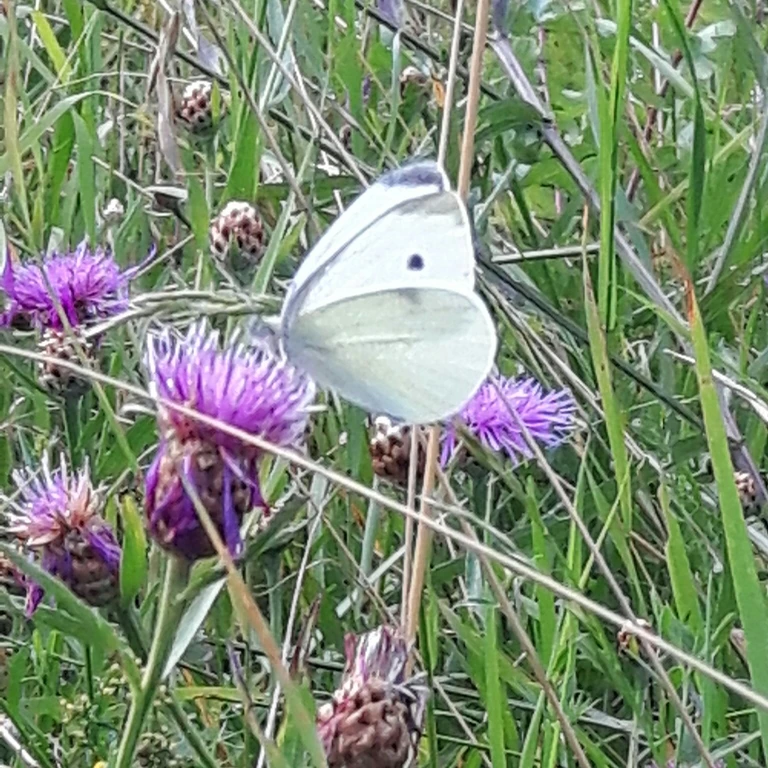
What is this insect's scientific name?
Pieris rapae
